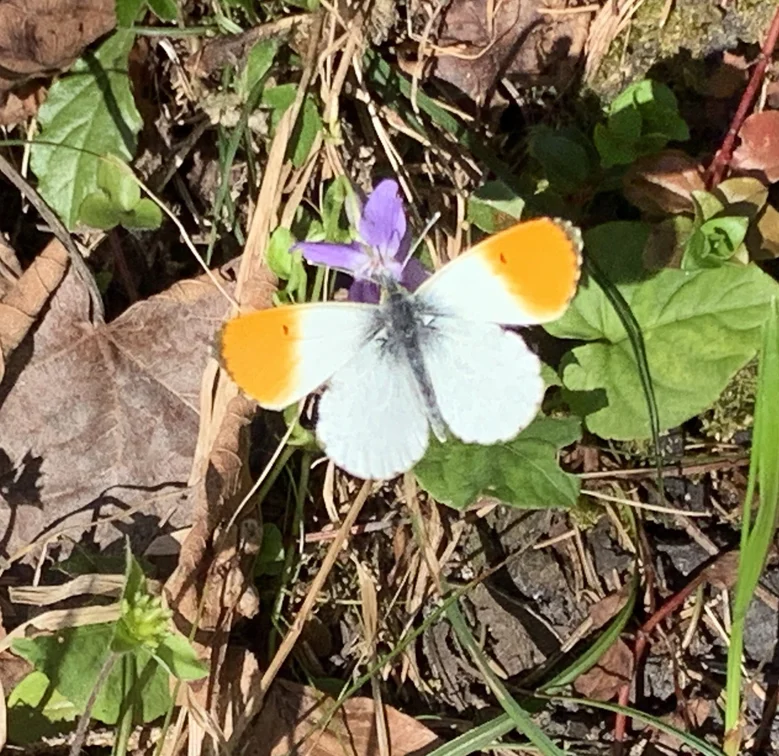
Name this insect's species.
Anthocharis cardamines
